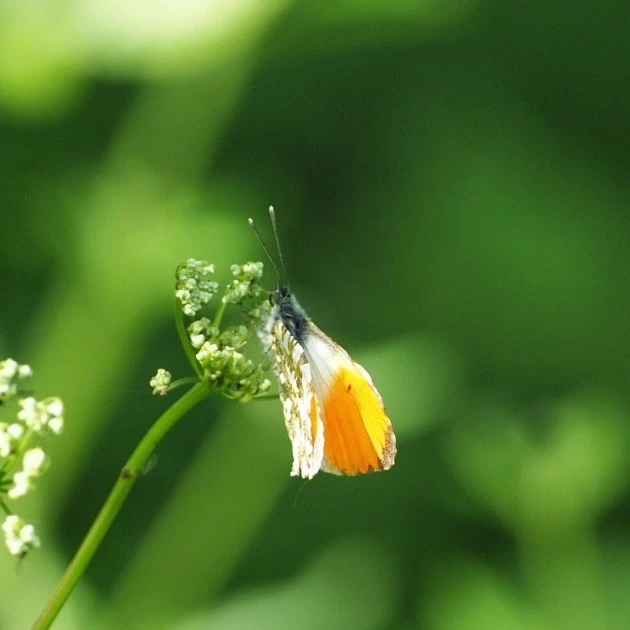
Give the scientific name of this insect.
Anthocharis cardamines
